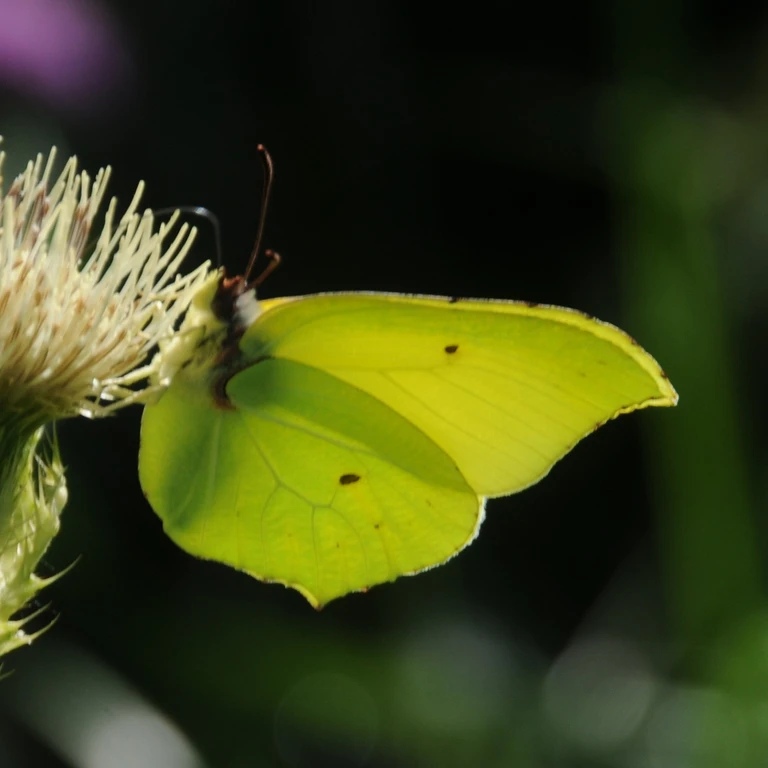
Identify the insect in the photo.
Gonepteryx rhamni
